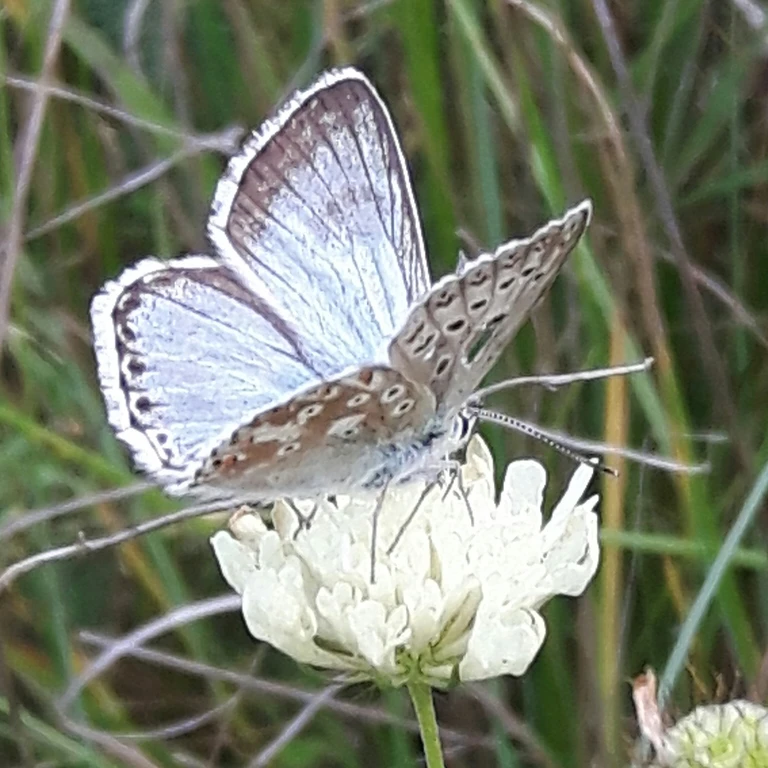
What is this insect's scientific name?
Lysandra coridon
